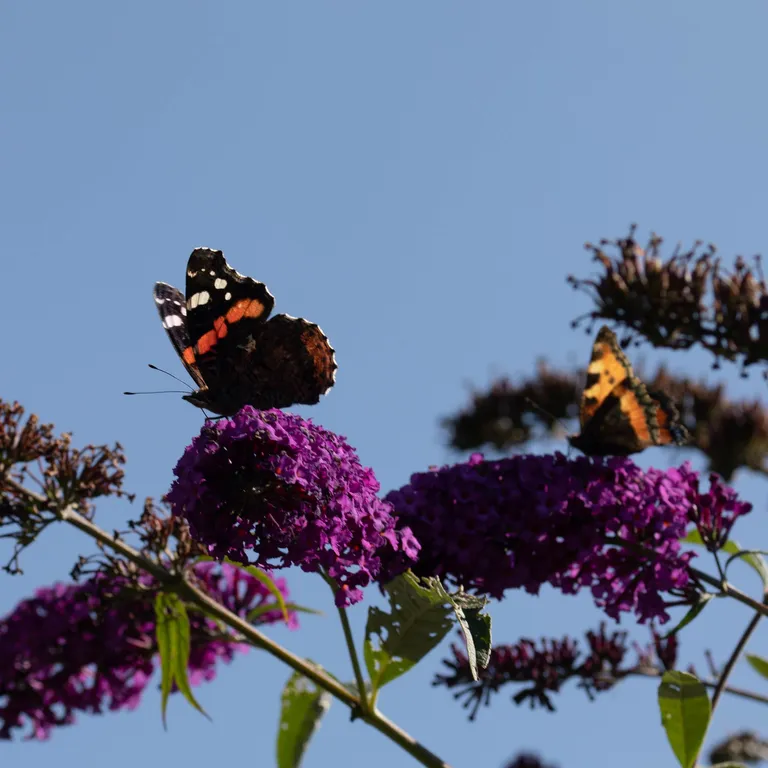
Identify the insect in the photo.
Vanessa atalanta
